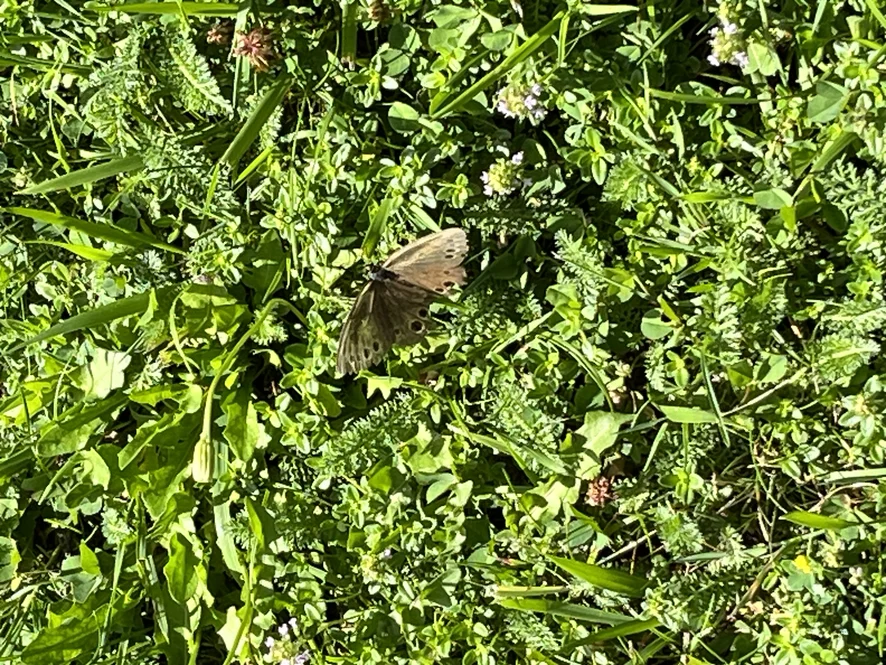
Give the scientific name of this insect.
Lopinga achine (also Pararge achine)
